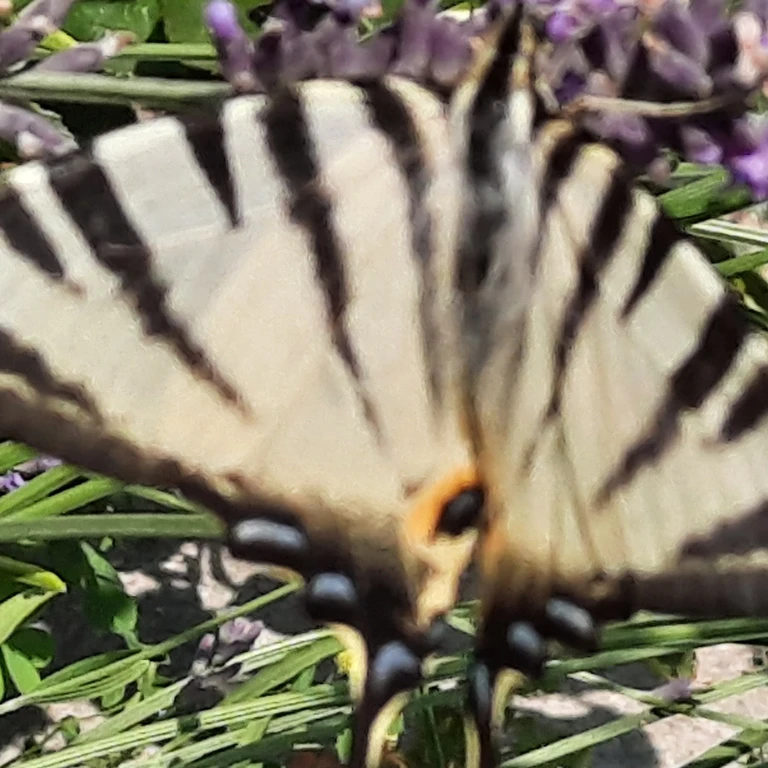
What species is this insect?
Iphiclides podalirius
